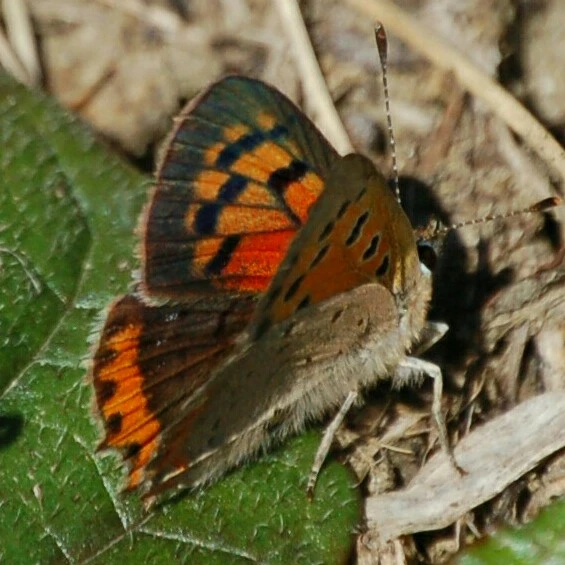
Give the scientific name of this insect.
Lycaena phlaeas
